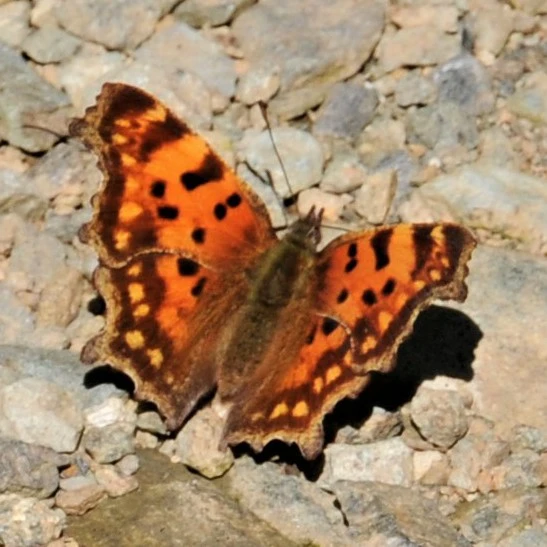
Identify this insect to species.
Polygonia c-album
